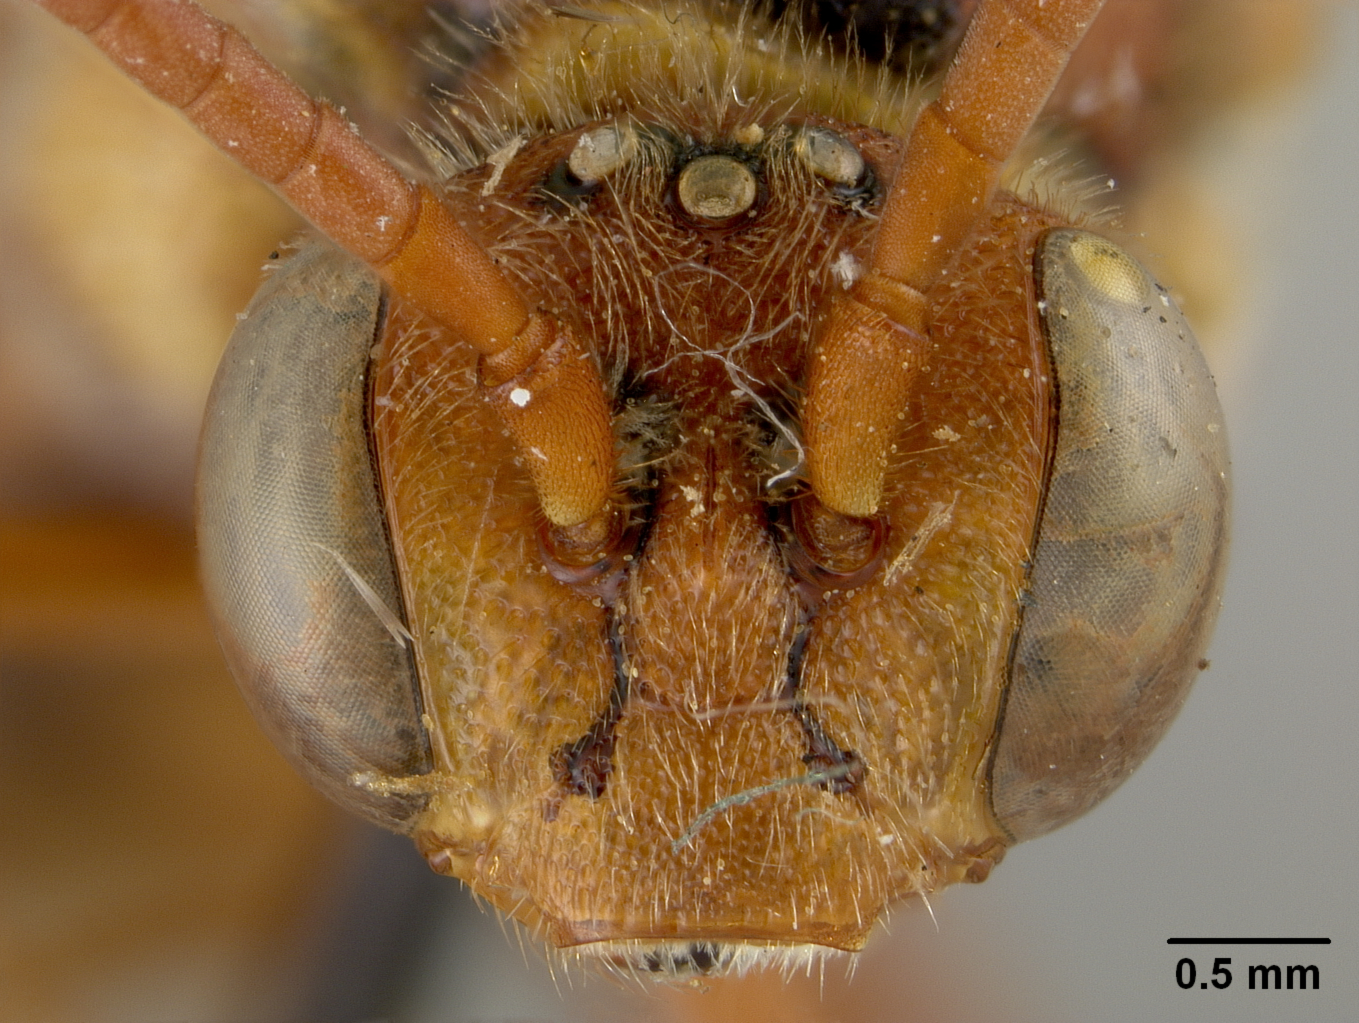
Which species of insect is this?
Nomada affabilis
